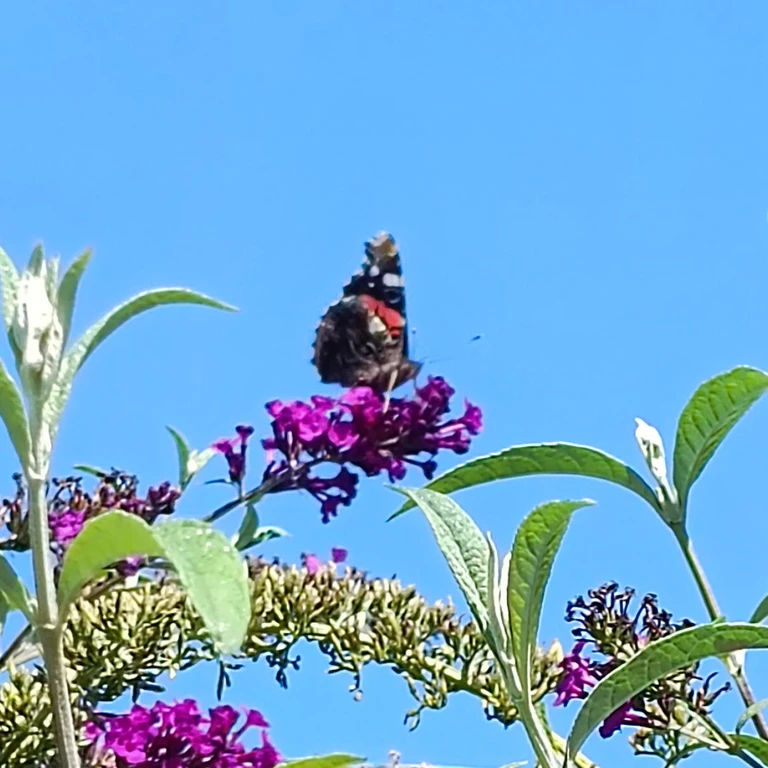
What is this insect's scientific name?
Vanessa atalanta
